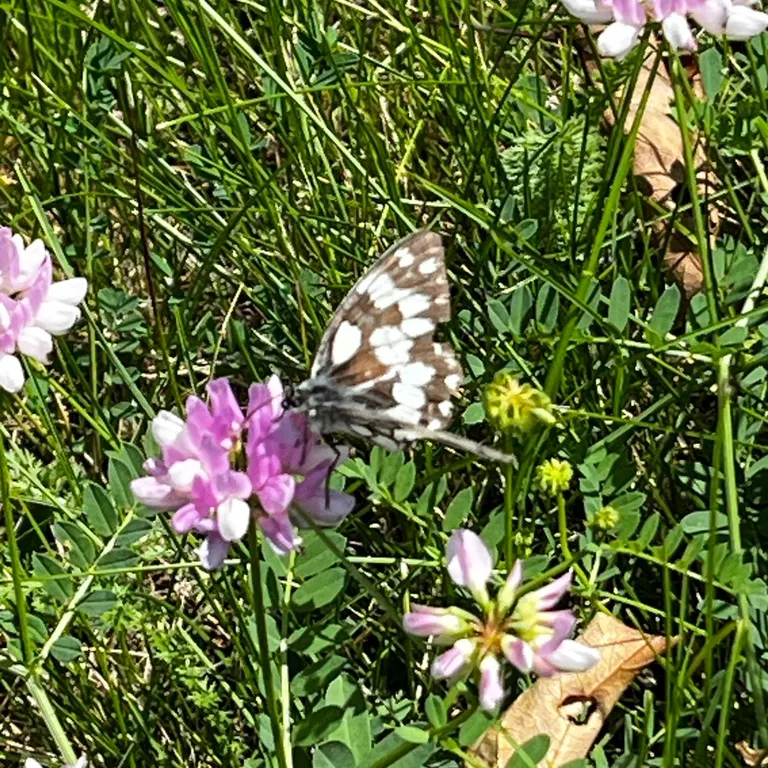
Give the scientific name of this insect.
Melanargia galathea
